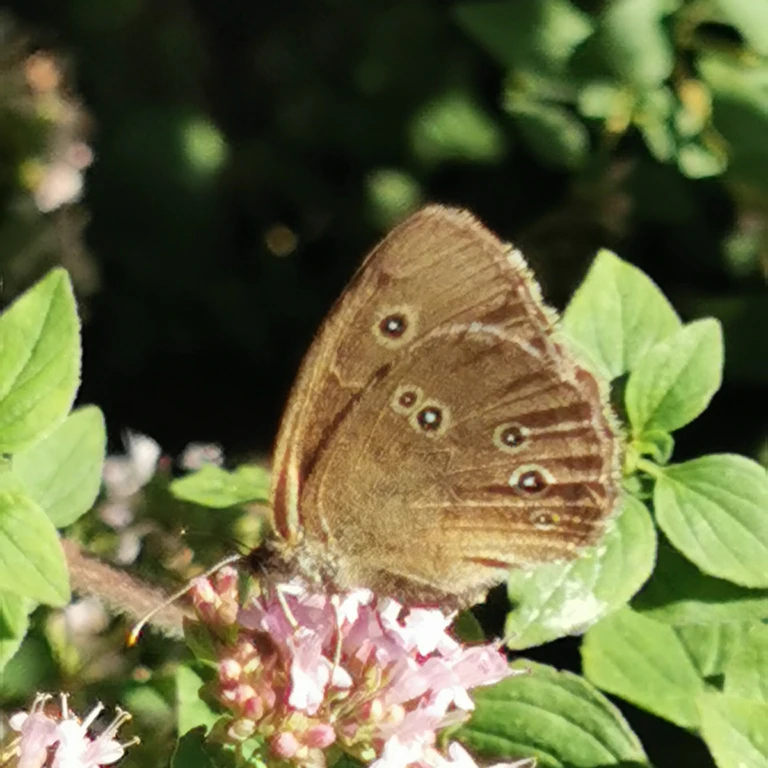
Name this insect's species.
Aphantopus hyperantus
